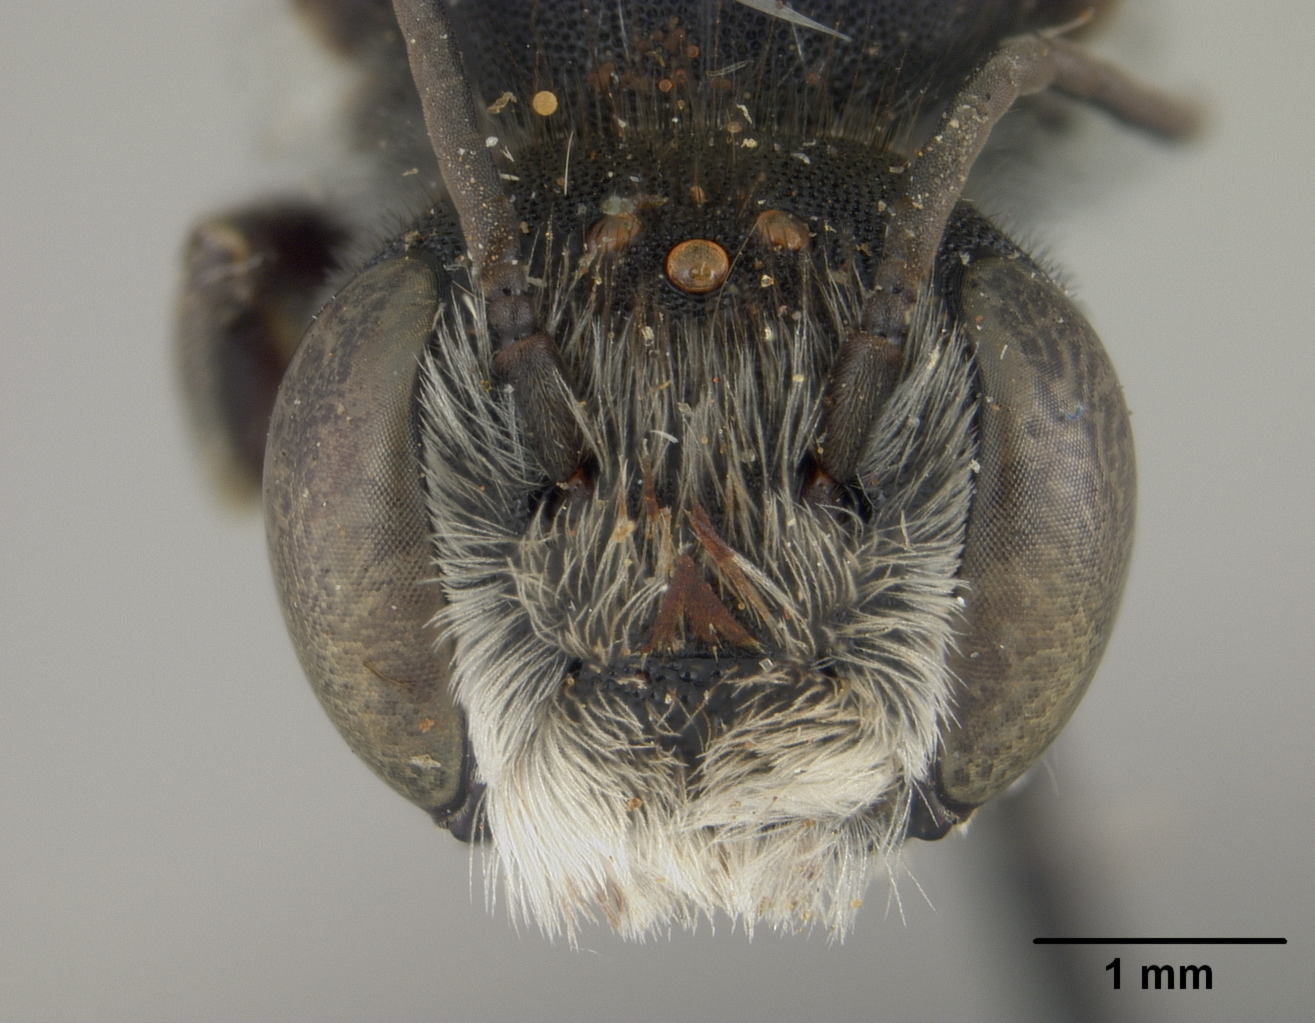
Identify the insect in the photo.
Megachile knabi
